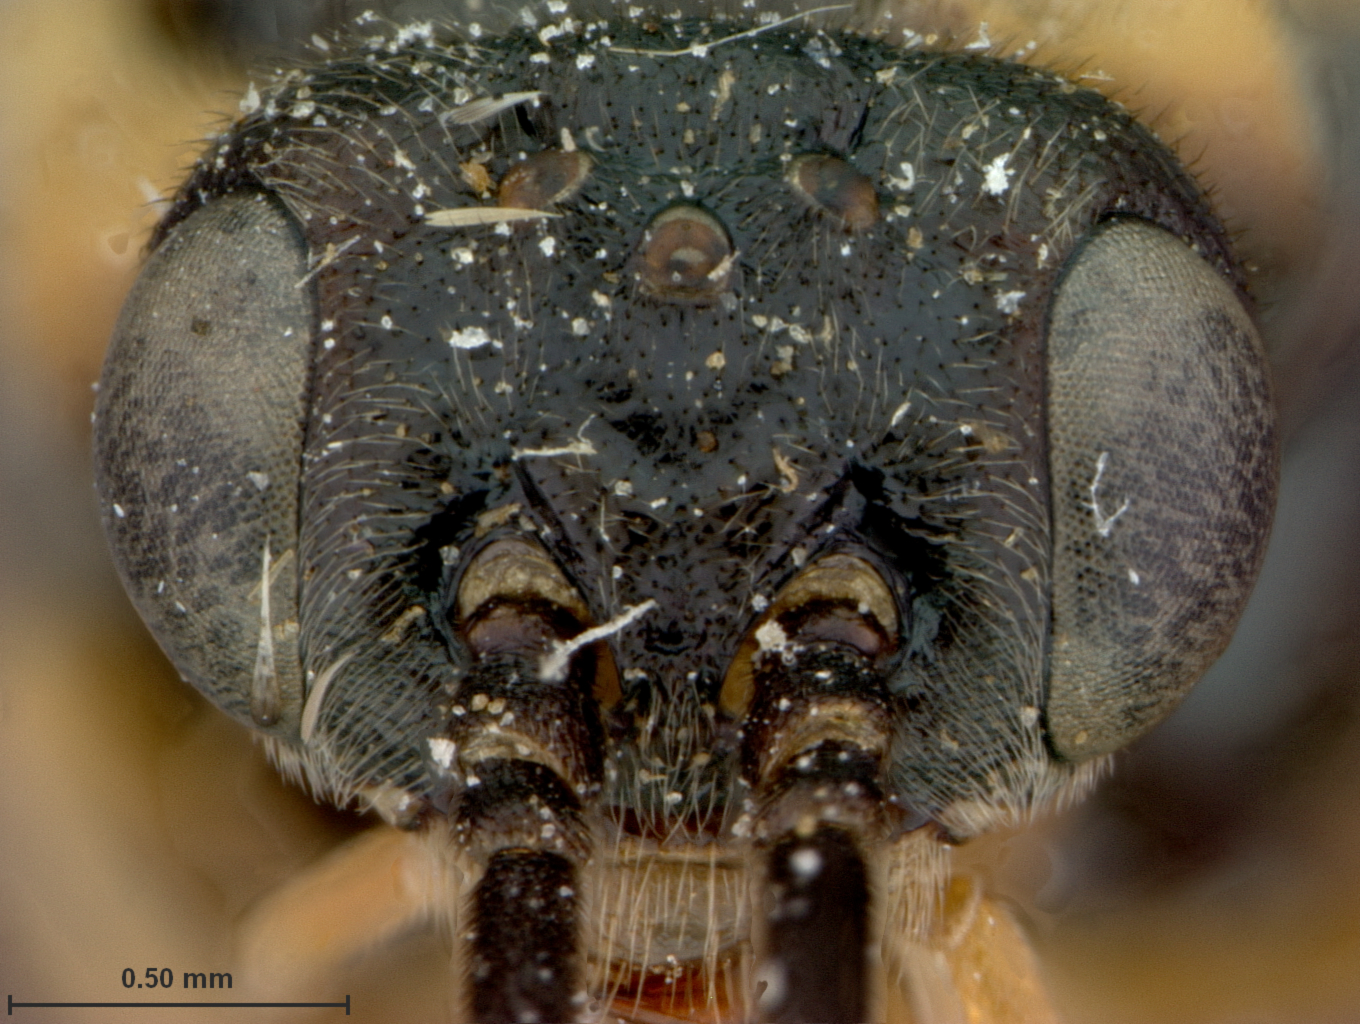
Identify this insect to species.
Pteronus dyari
